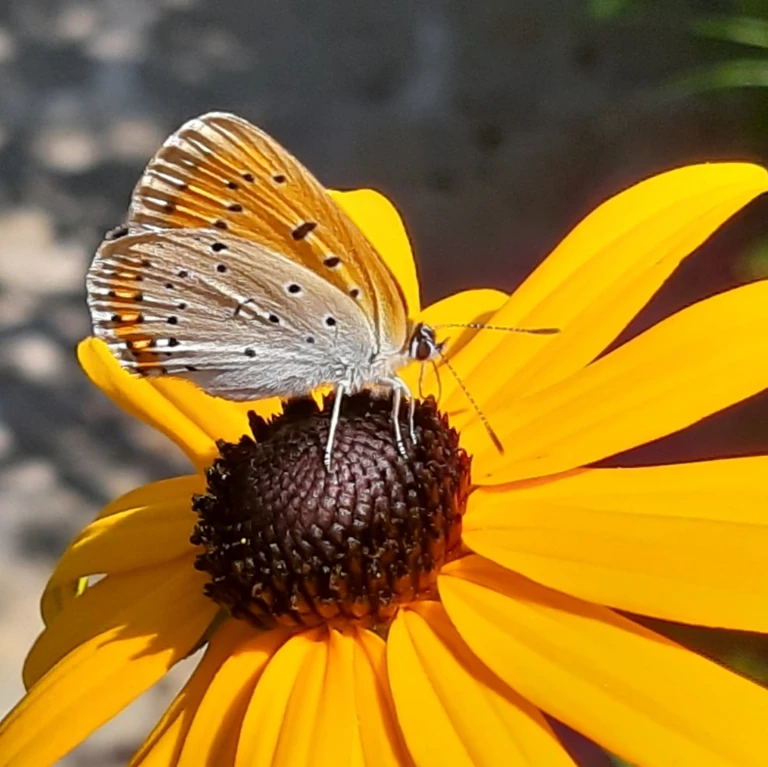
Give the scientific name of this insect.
Lycaena dispar
